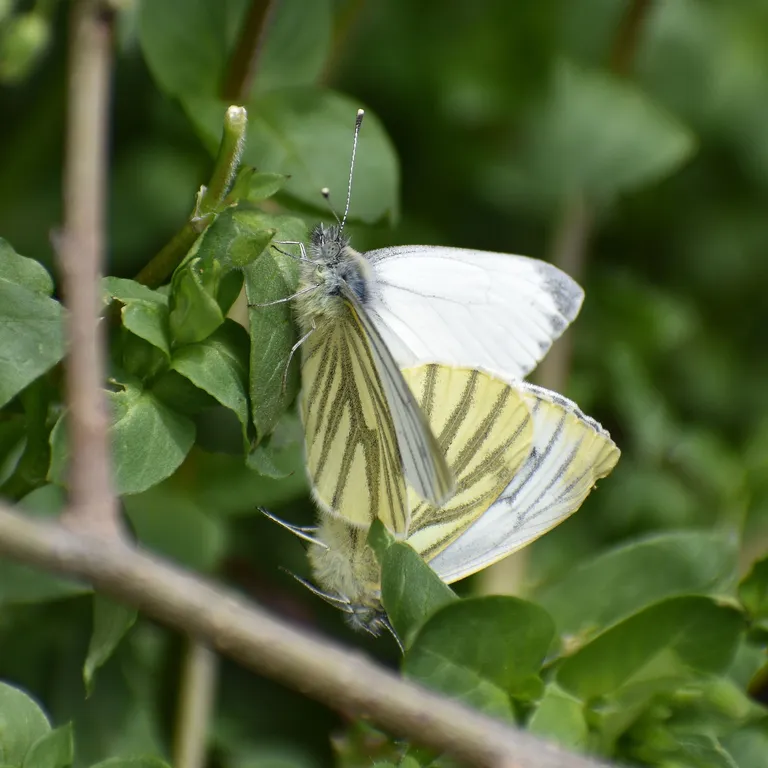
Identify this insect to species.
Pieris napi
